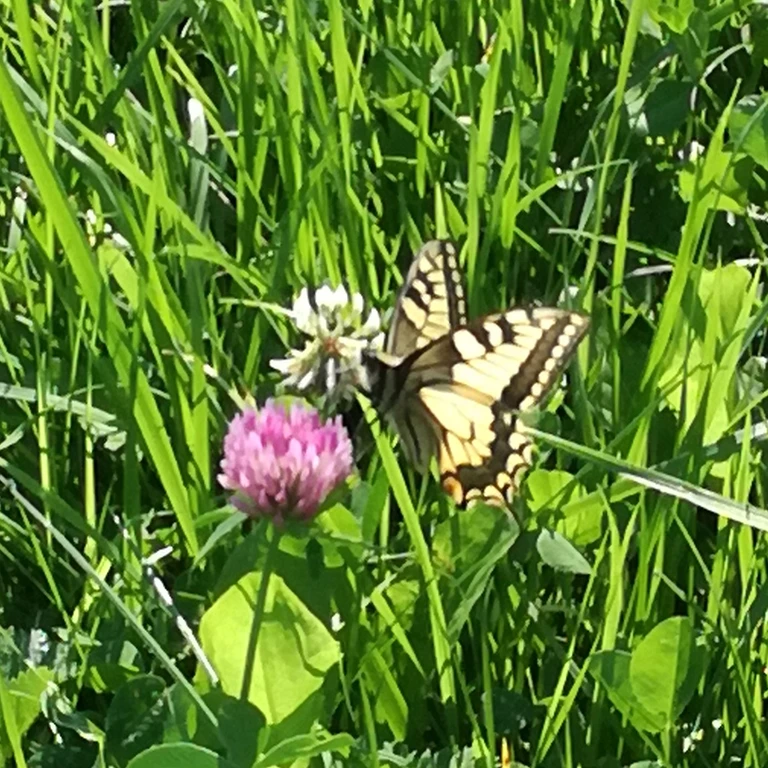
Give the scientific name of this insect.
Papilio machaon
